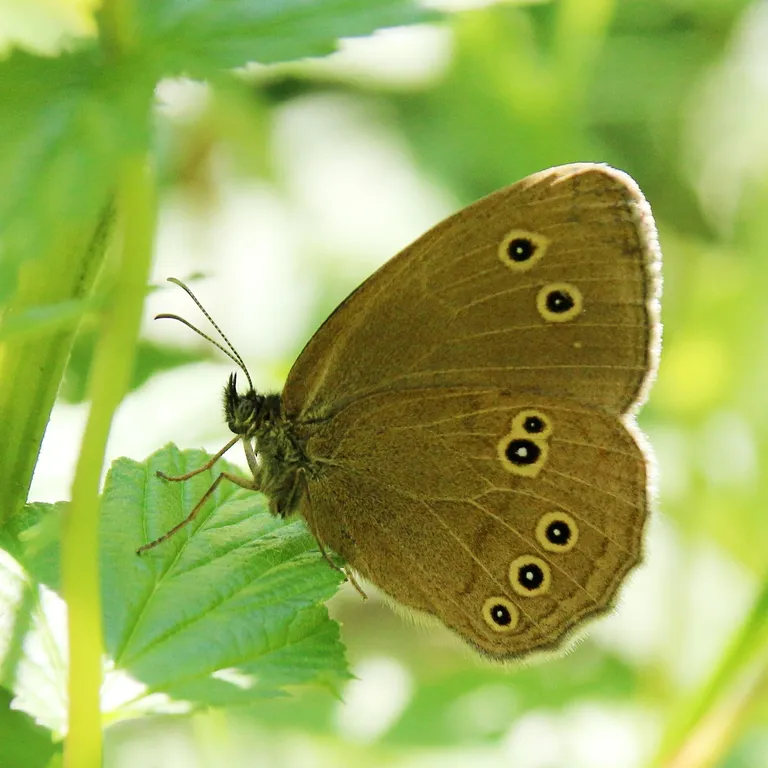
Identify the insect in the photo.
Aphantopus hyperantus
